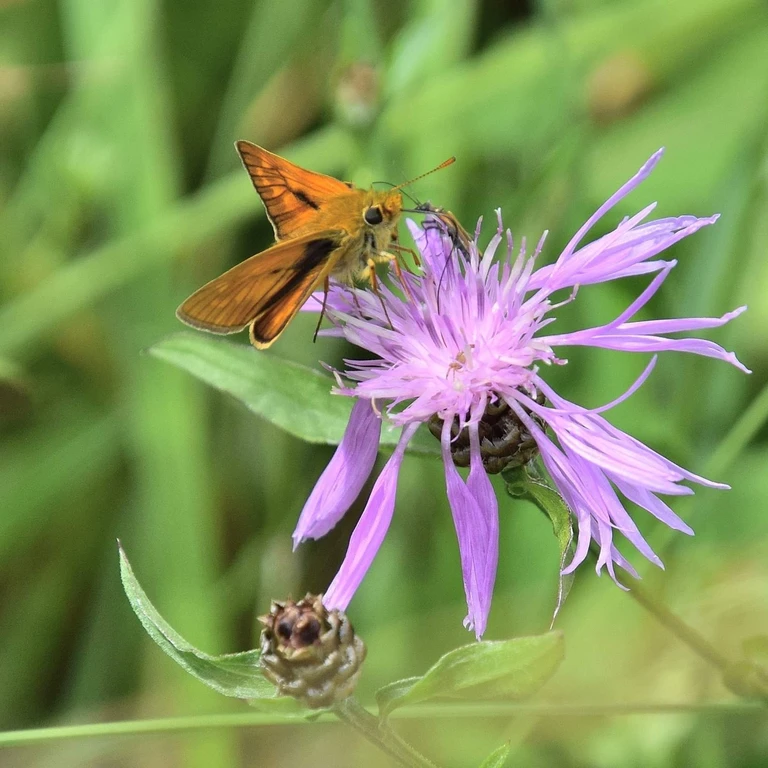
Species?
Ochlodes sylvanus (also Ochlodes venata)
